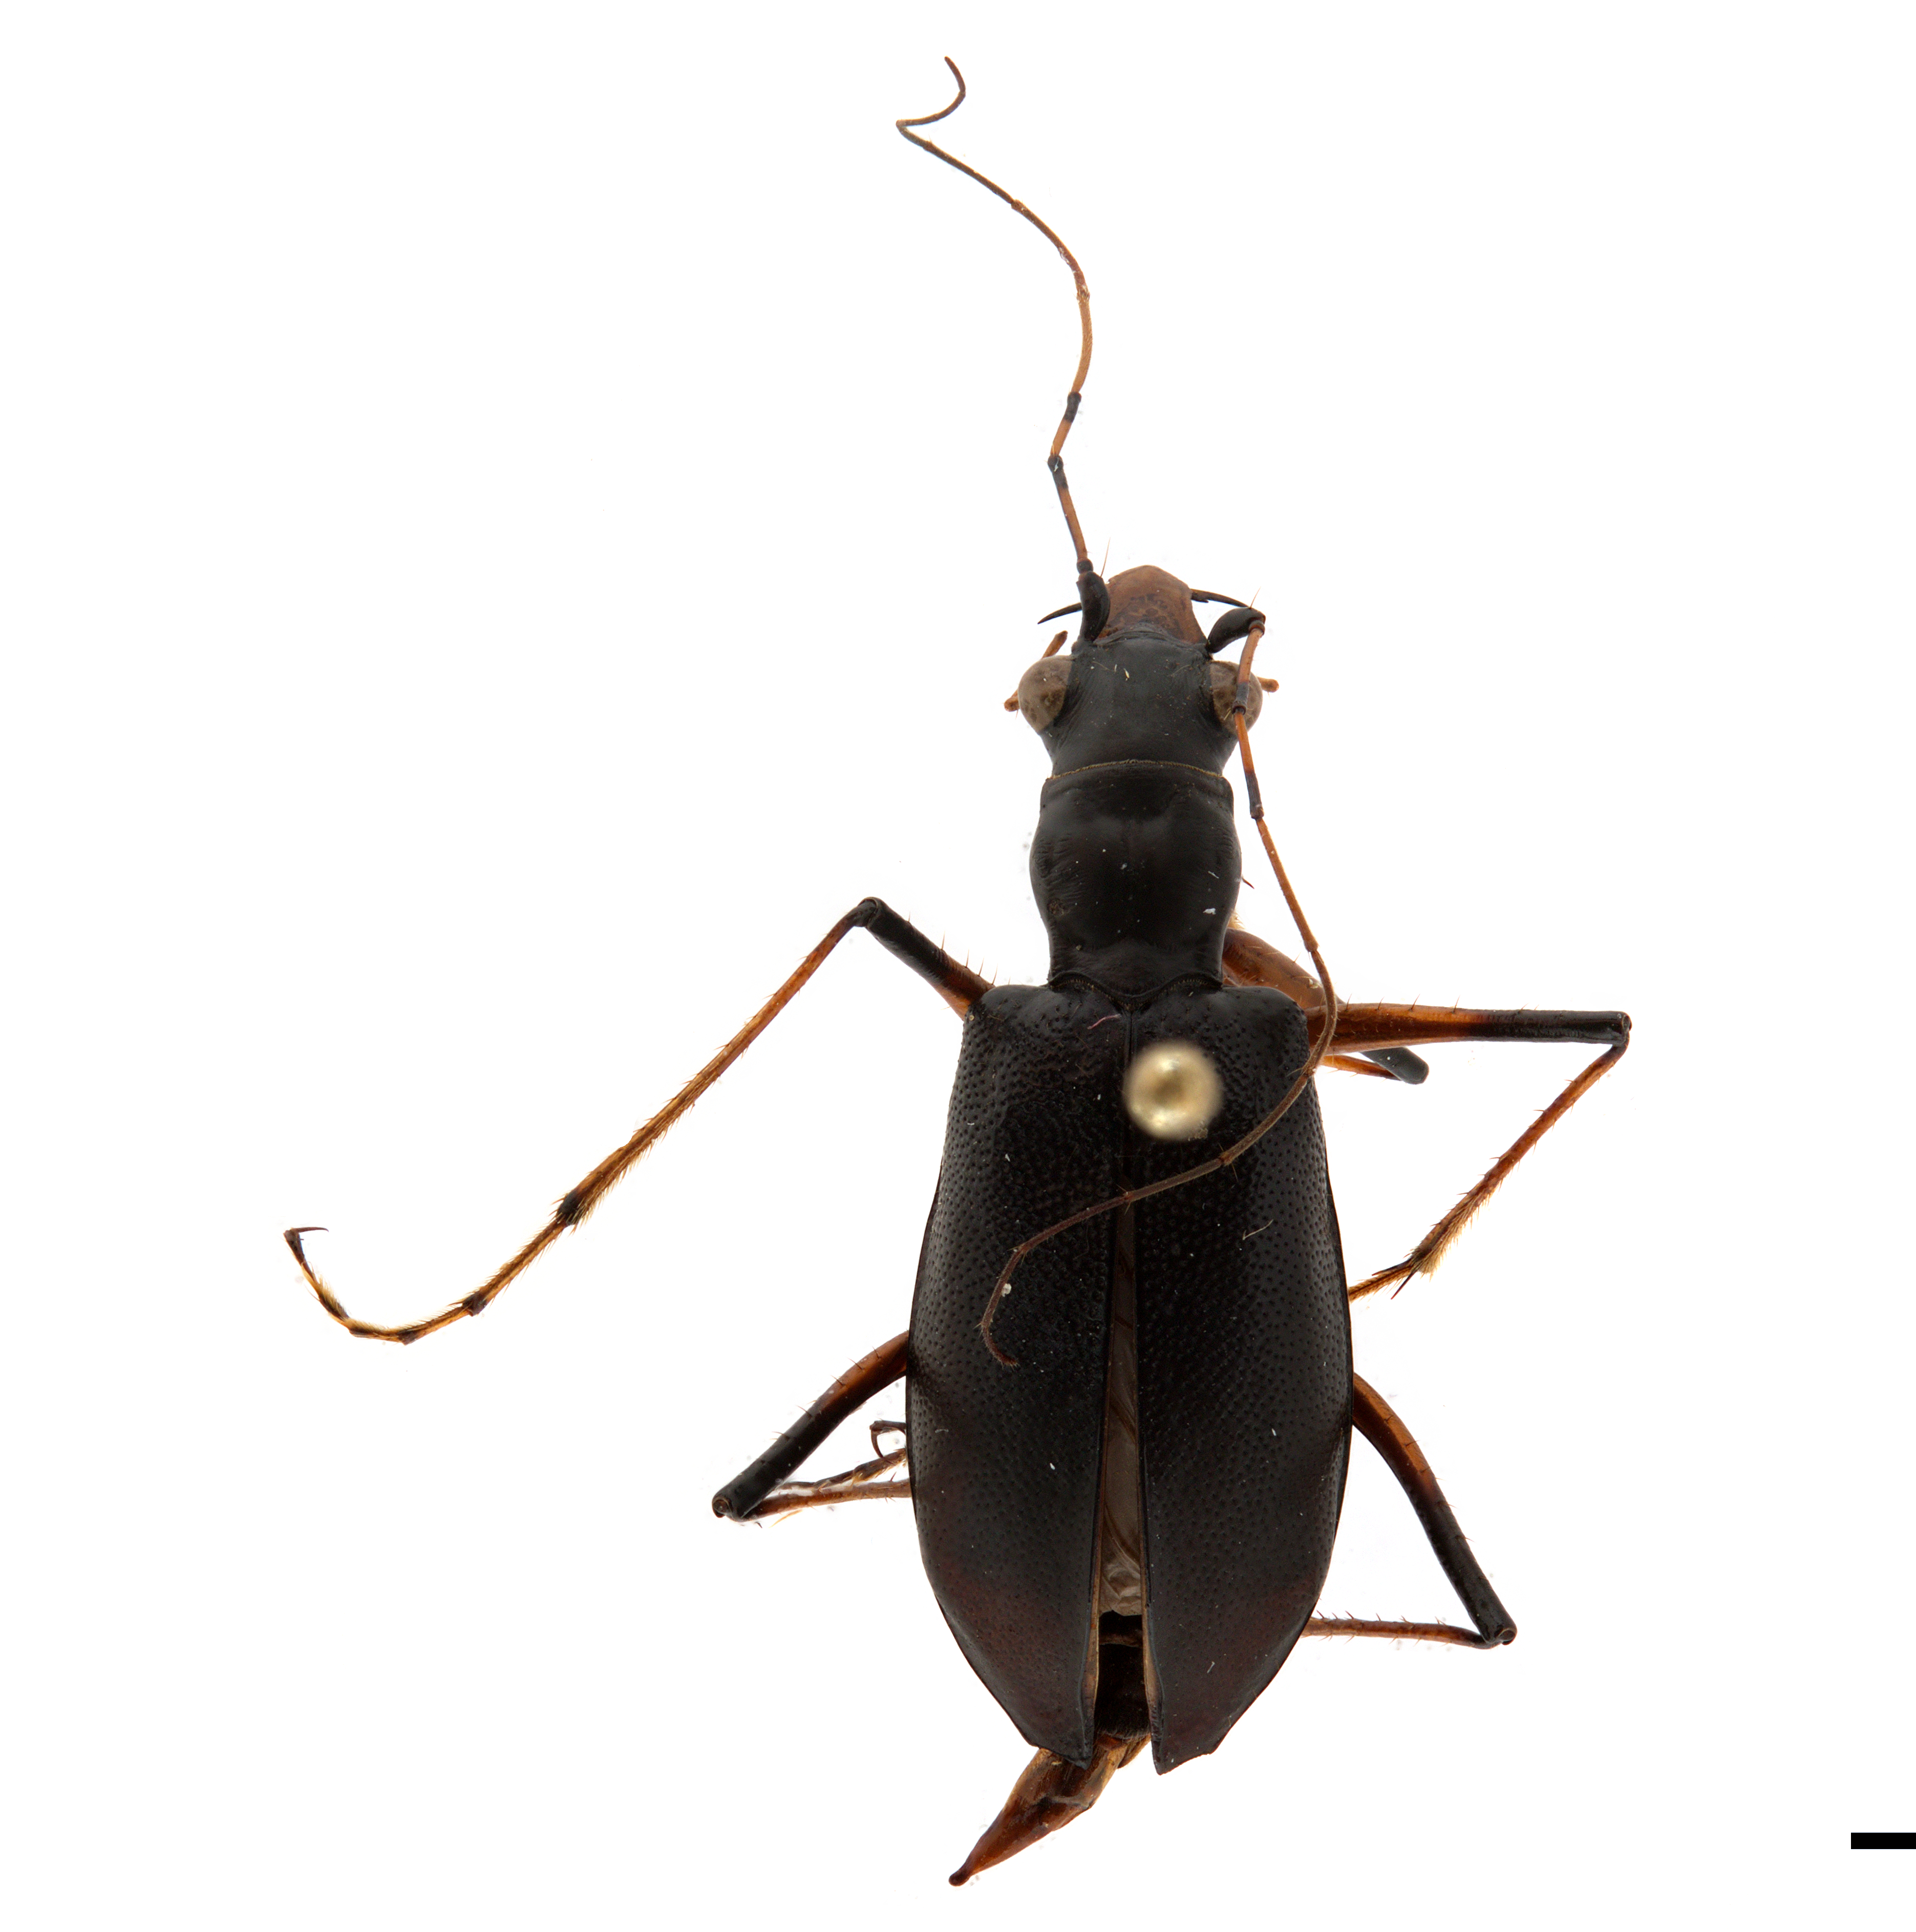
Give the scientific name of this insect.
Oxycheila tristis
